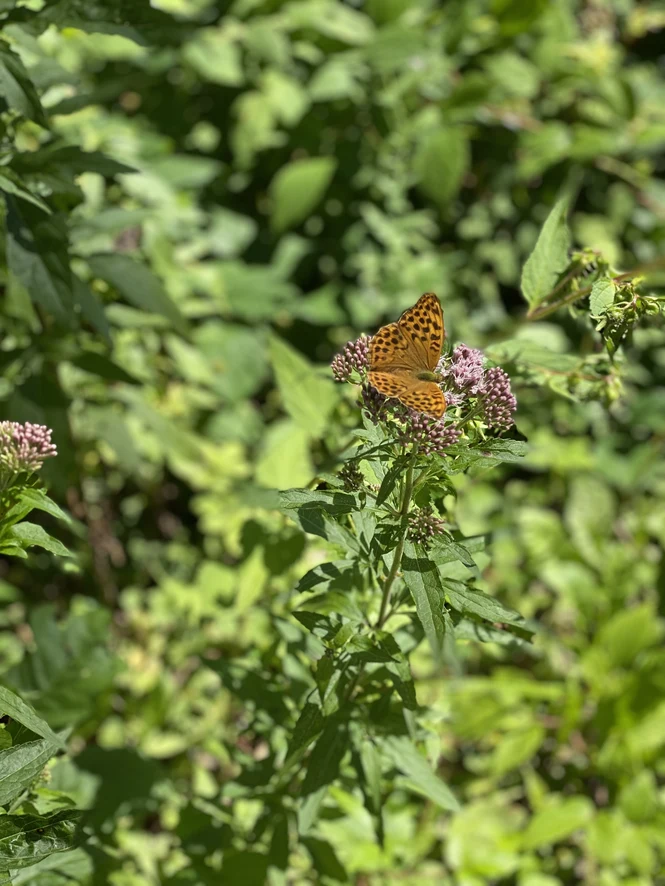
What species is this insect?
Argynnis paphia
